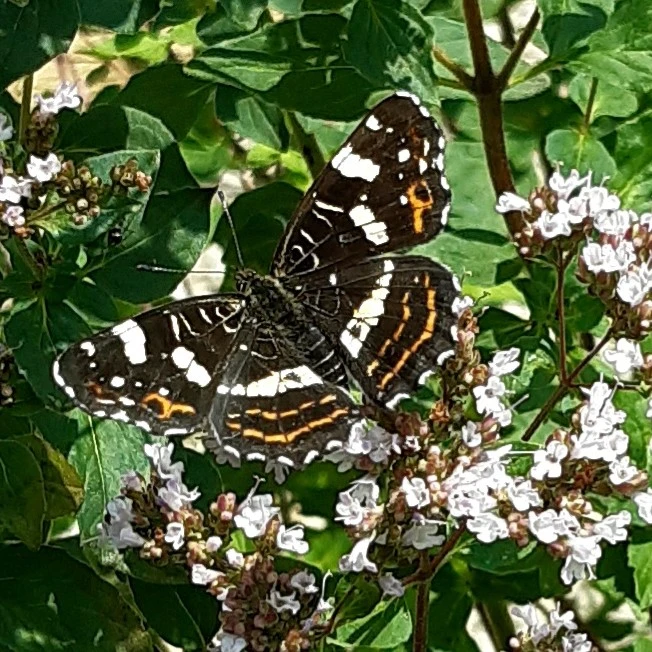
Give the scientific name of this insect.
Araschnia levana
